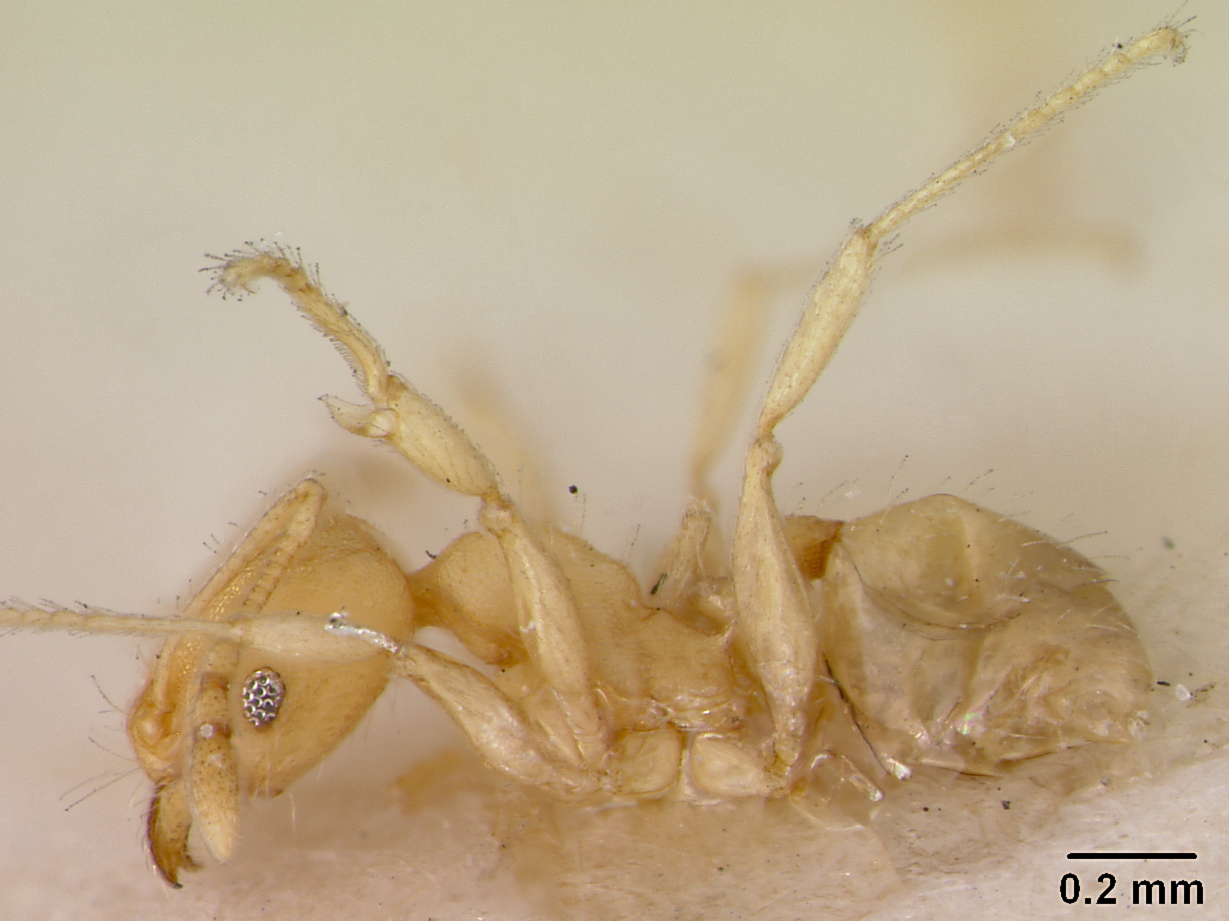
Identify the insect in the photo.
Pheidole lauta
